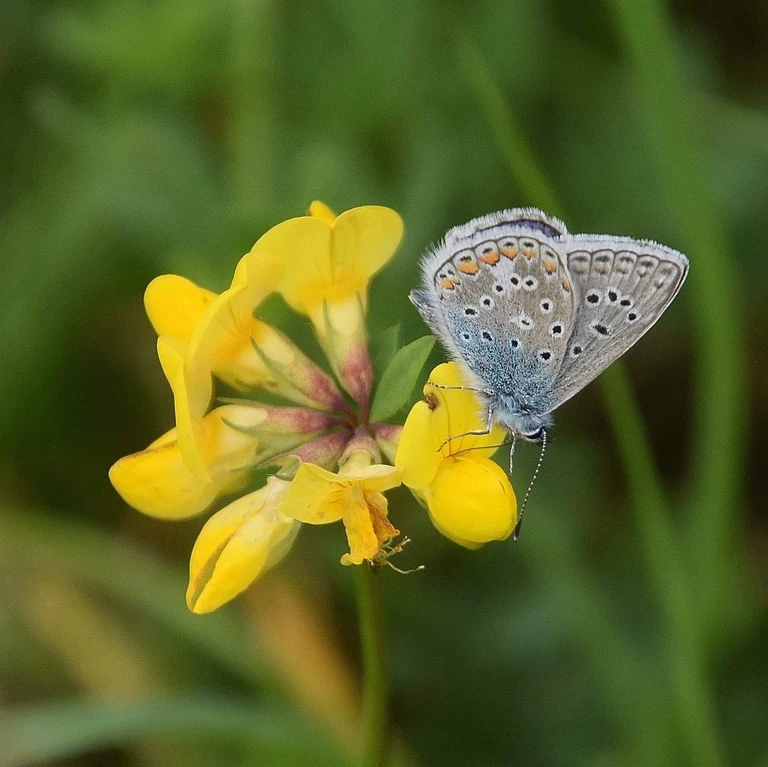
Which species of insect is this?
Polyommatus icarus
